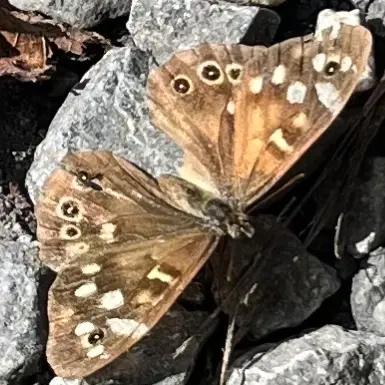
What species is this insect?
Pararge aegeria
